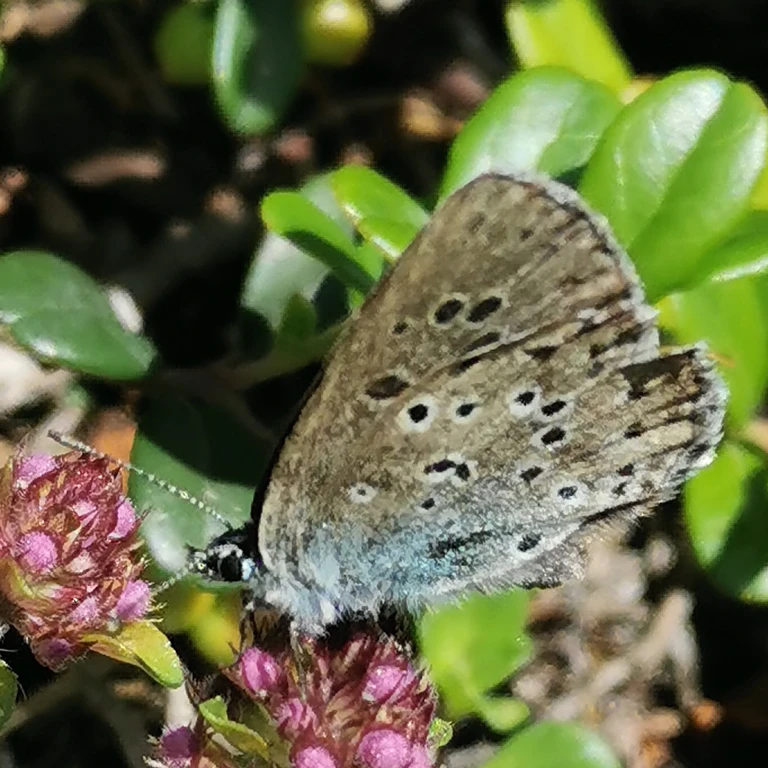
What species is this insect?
Phengaris arion (also Maculinea arion)
